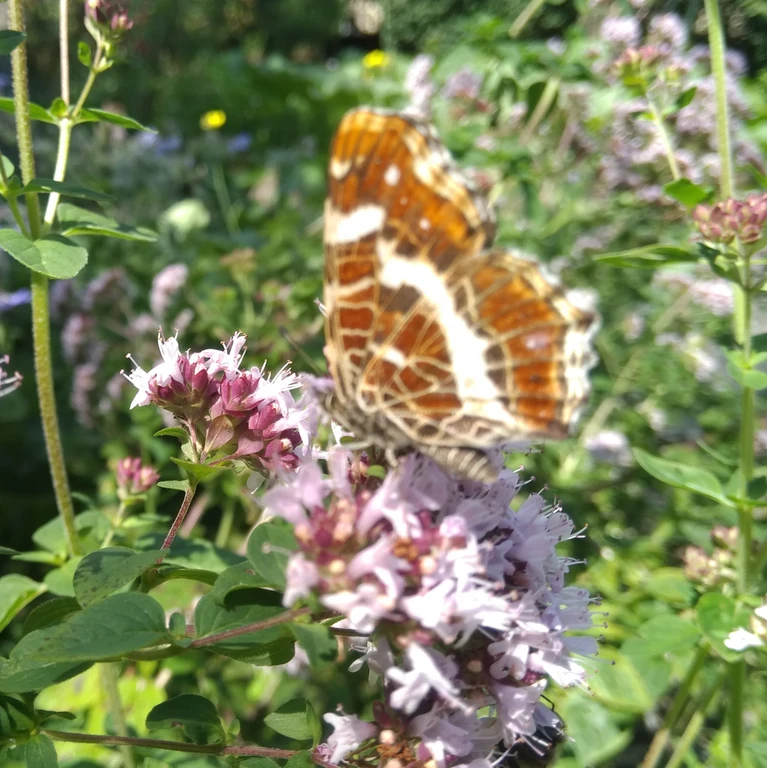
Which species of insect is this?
Araschnia levana
